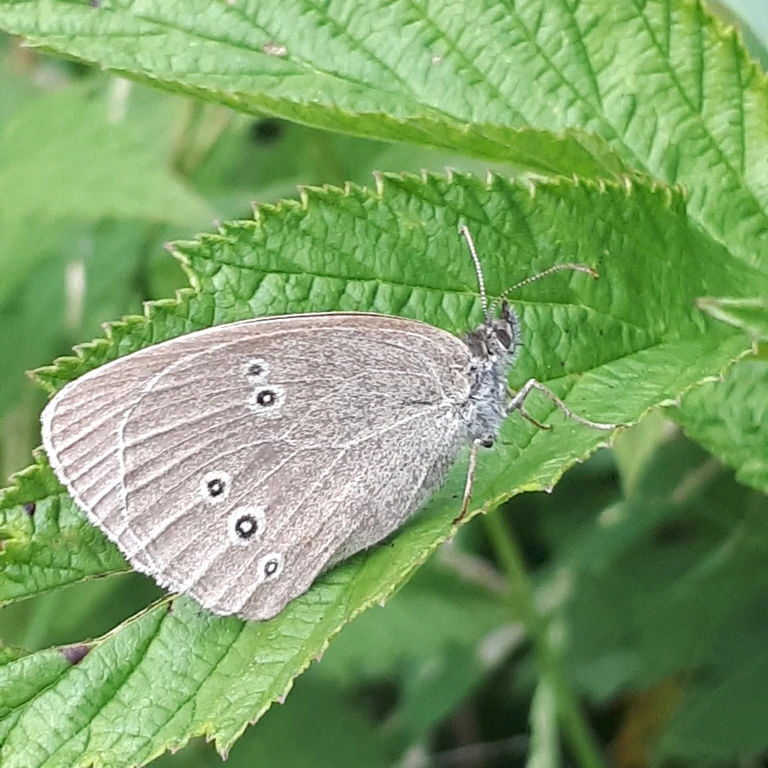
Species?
Aphantopus hyperantus
